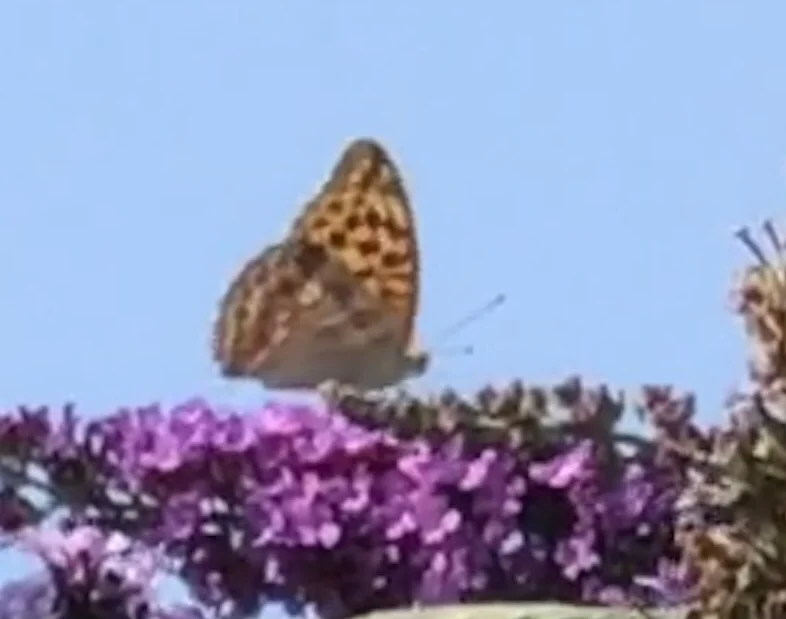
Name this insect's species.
Argynnis paphia
